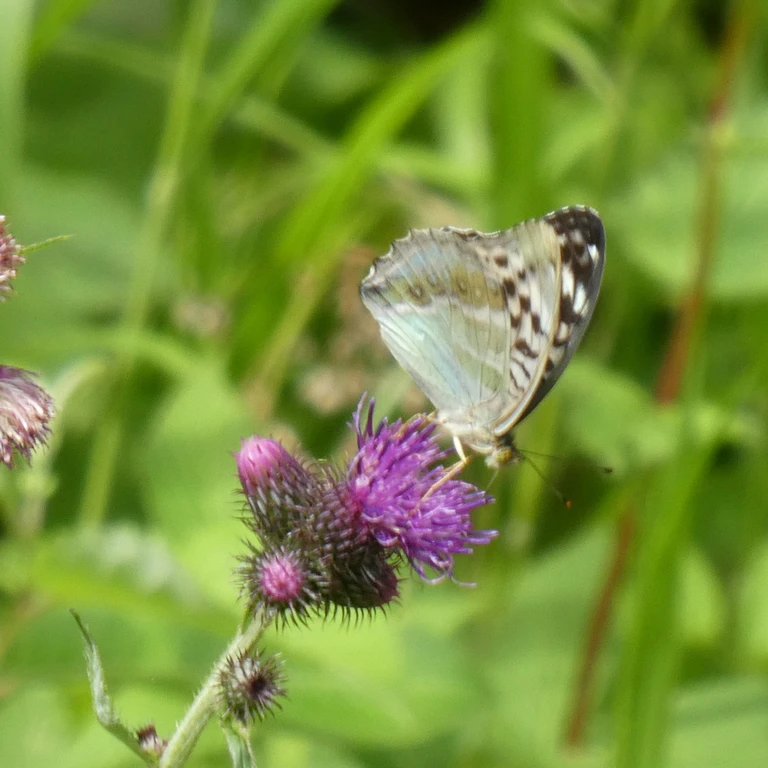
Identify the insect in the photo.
Argynnis paphia
